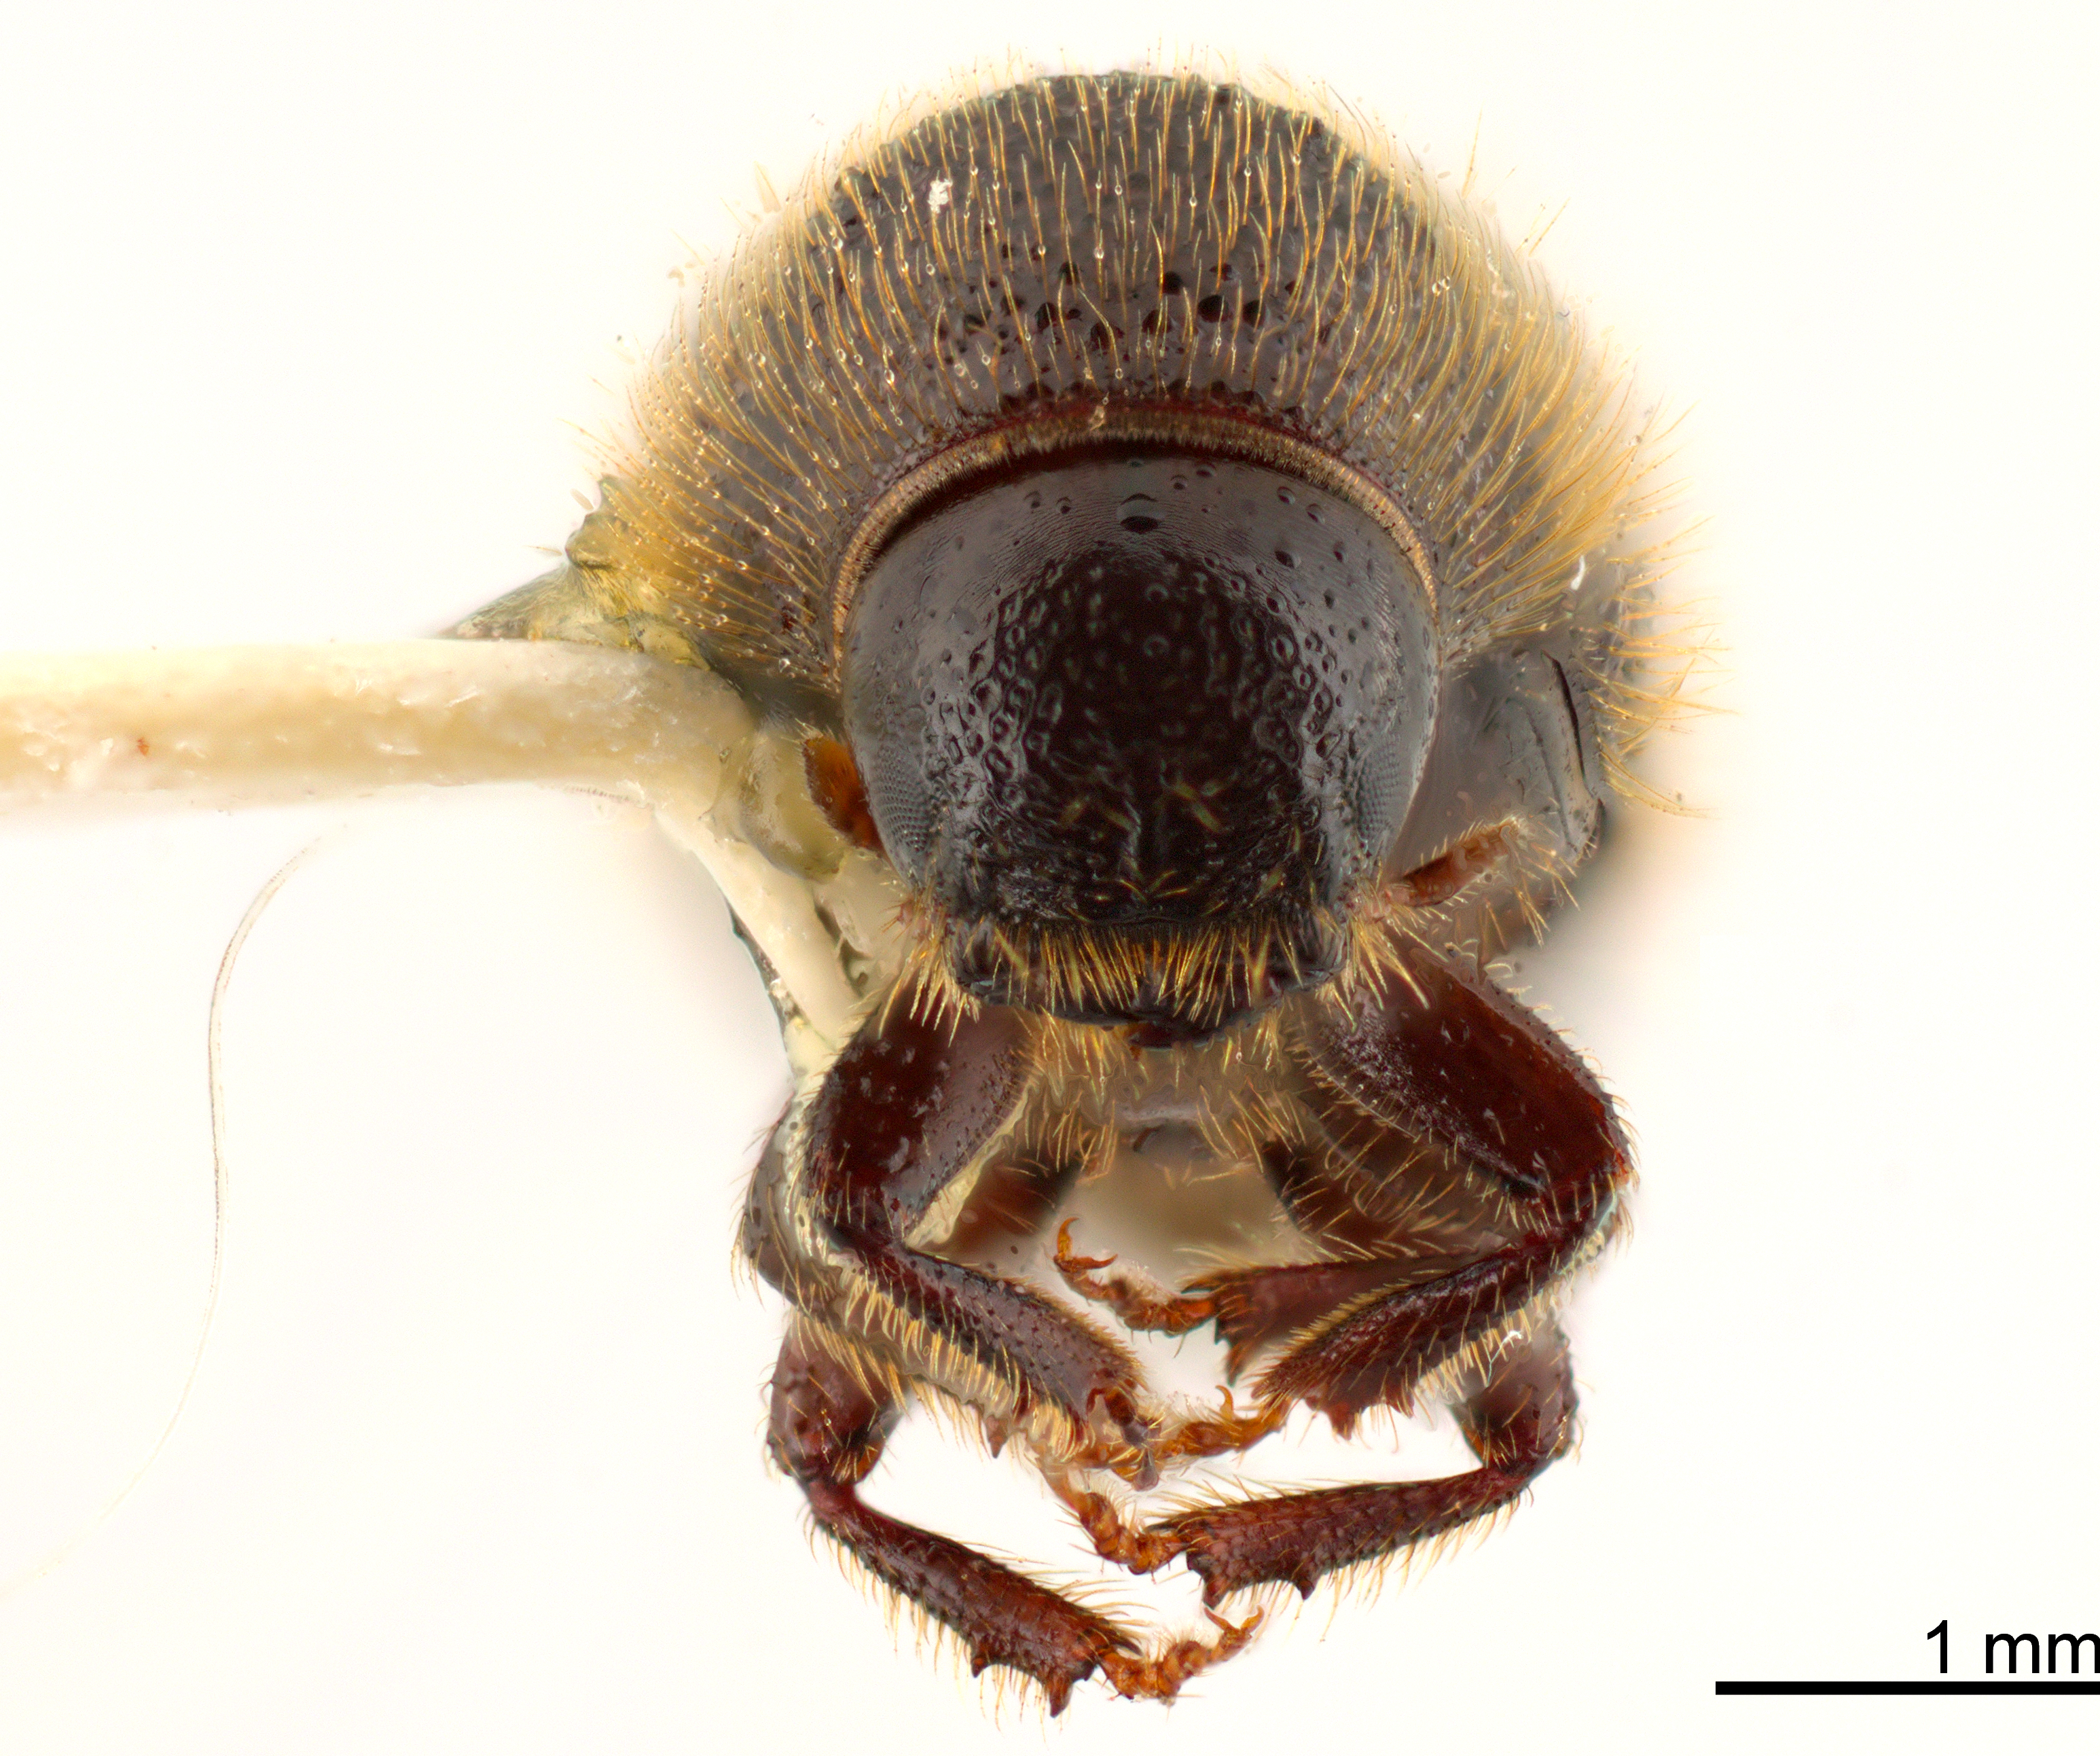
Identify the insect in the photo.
Conophthorus conicolens
